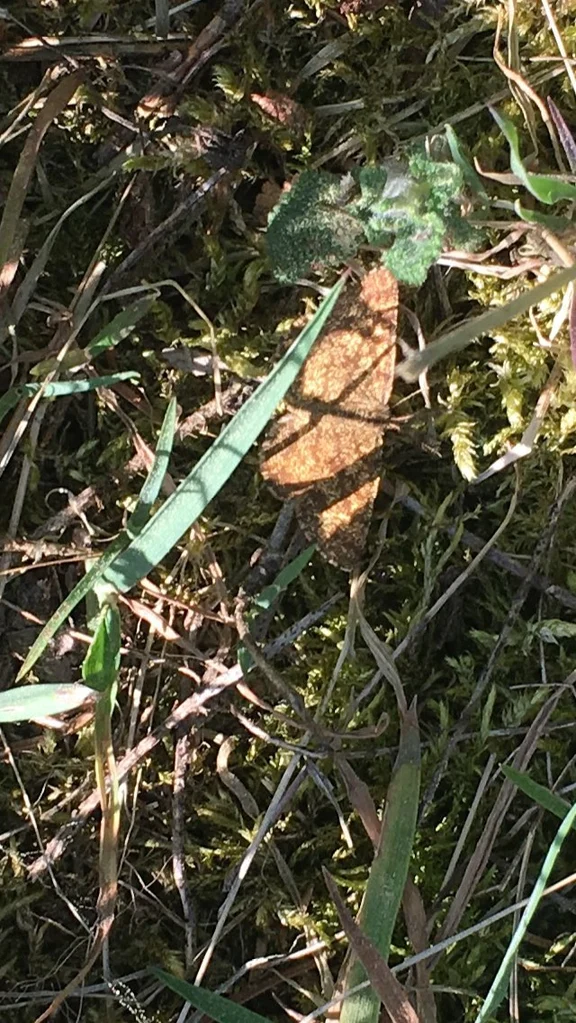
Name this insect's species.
Ematurga atomaria
